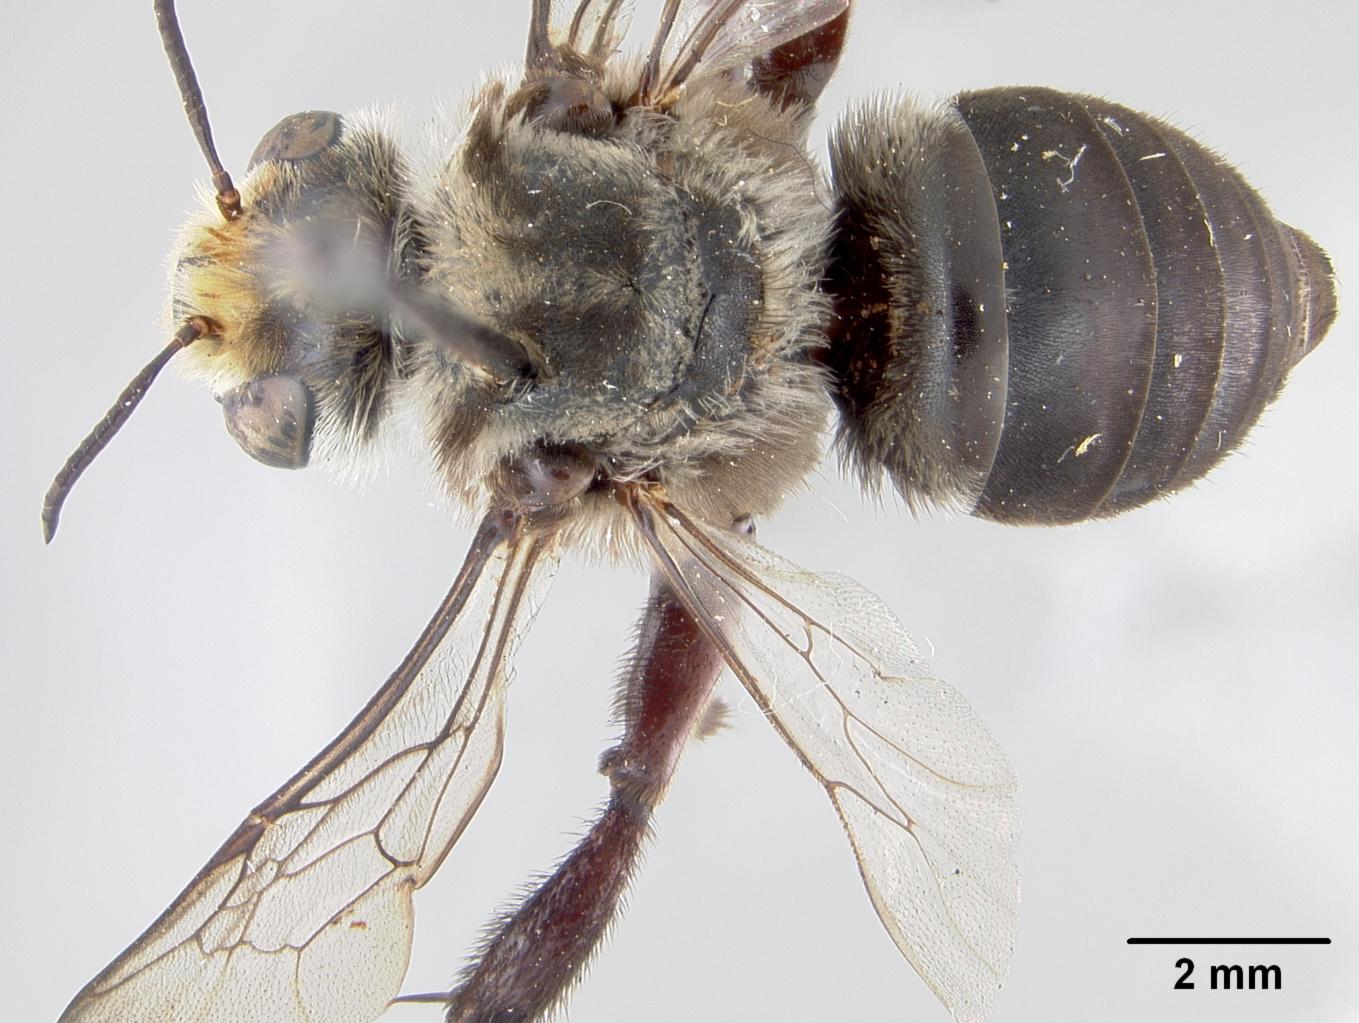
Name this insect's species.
Melitoma nudicauda
